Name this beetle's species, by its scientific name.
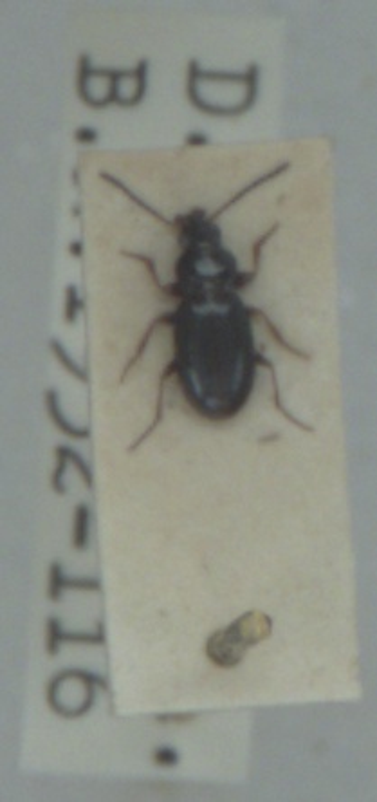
Bembidion obtusum
